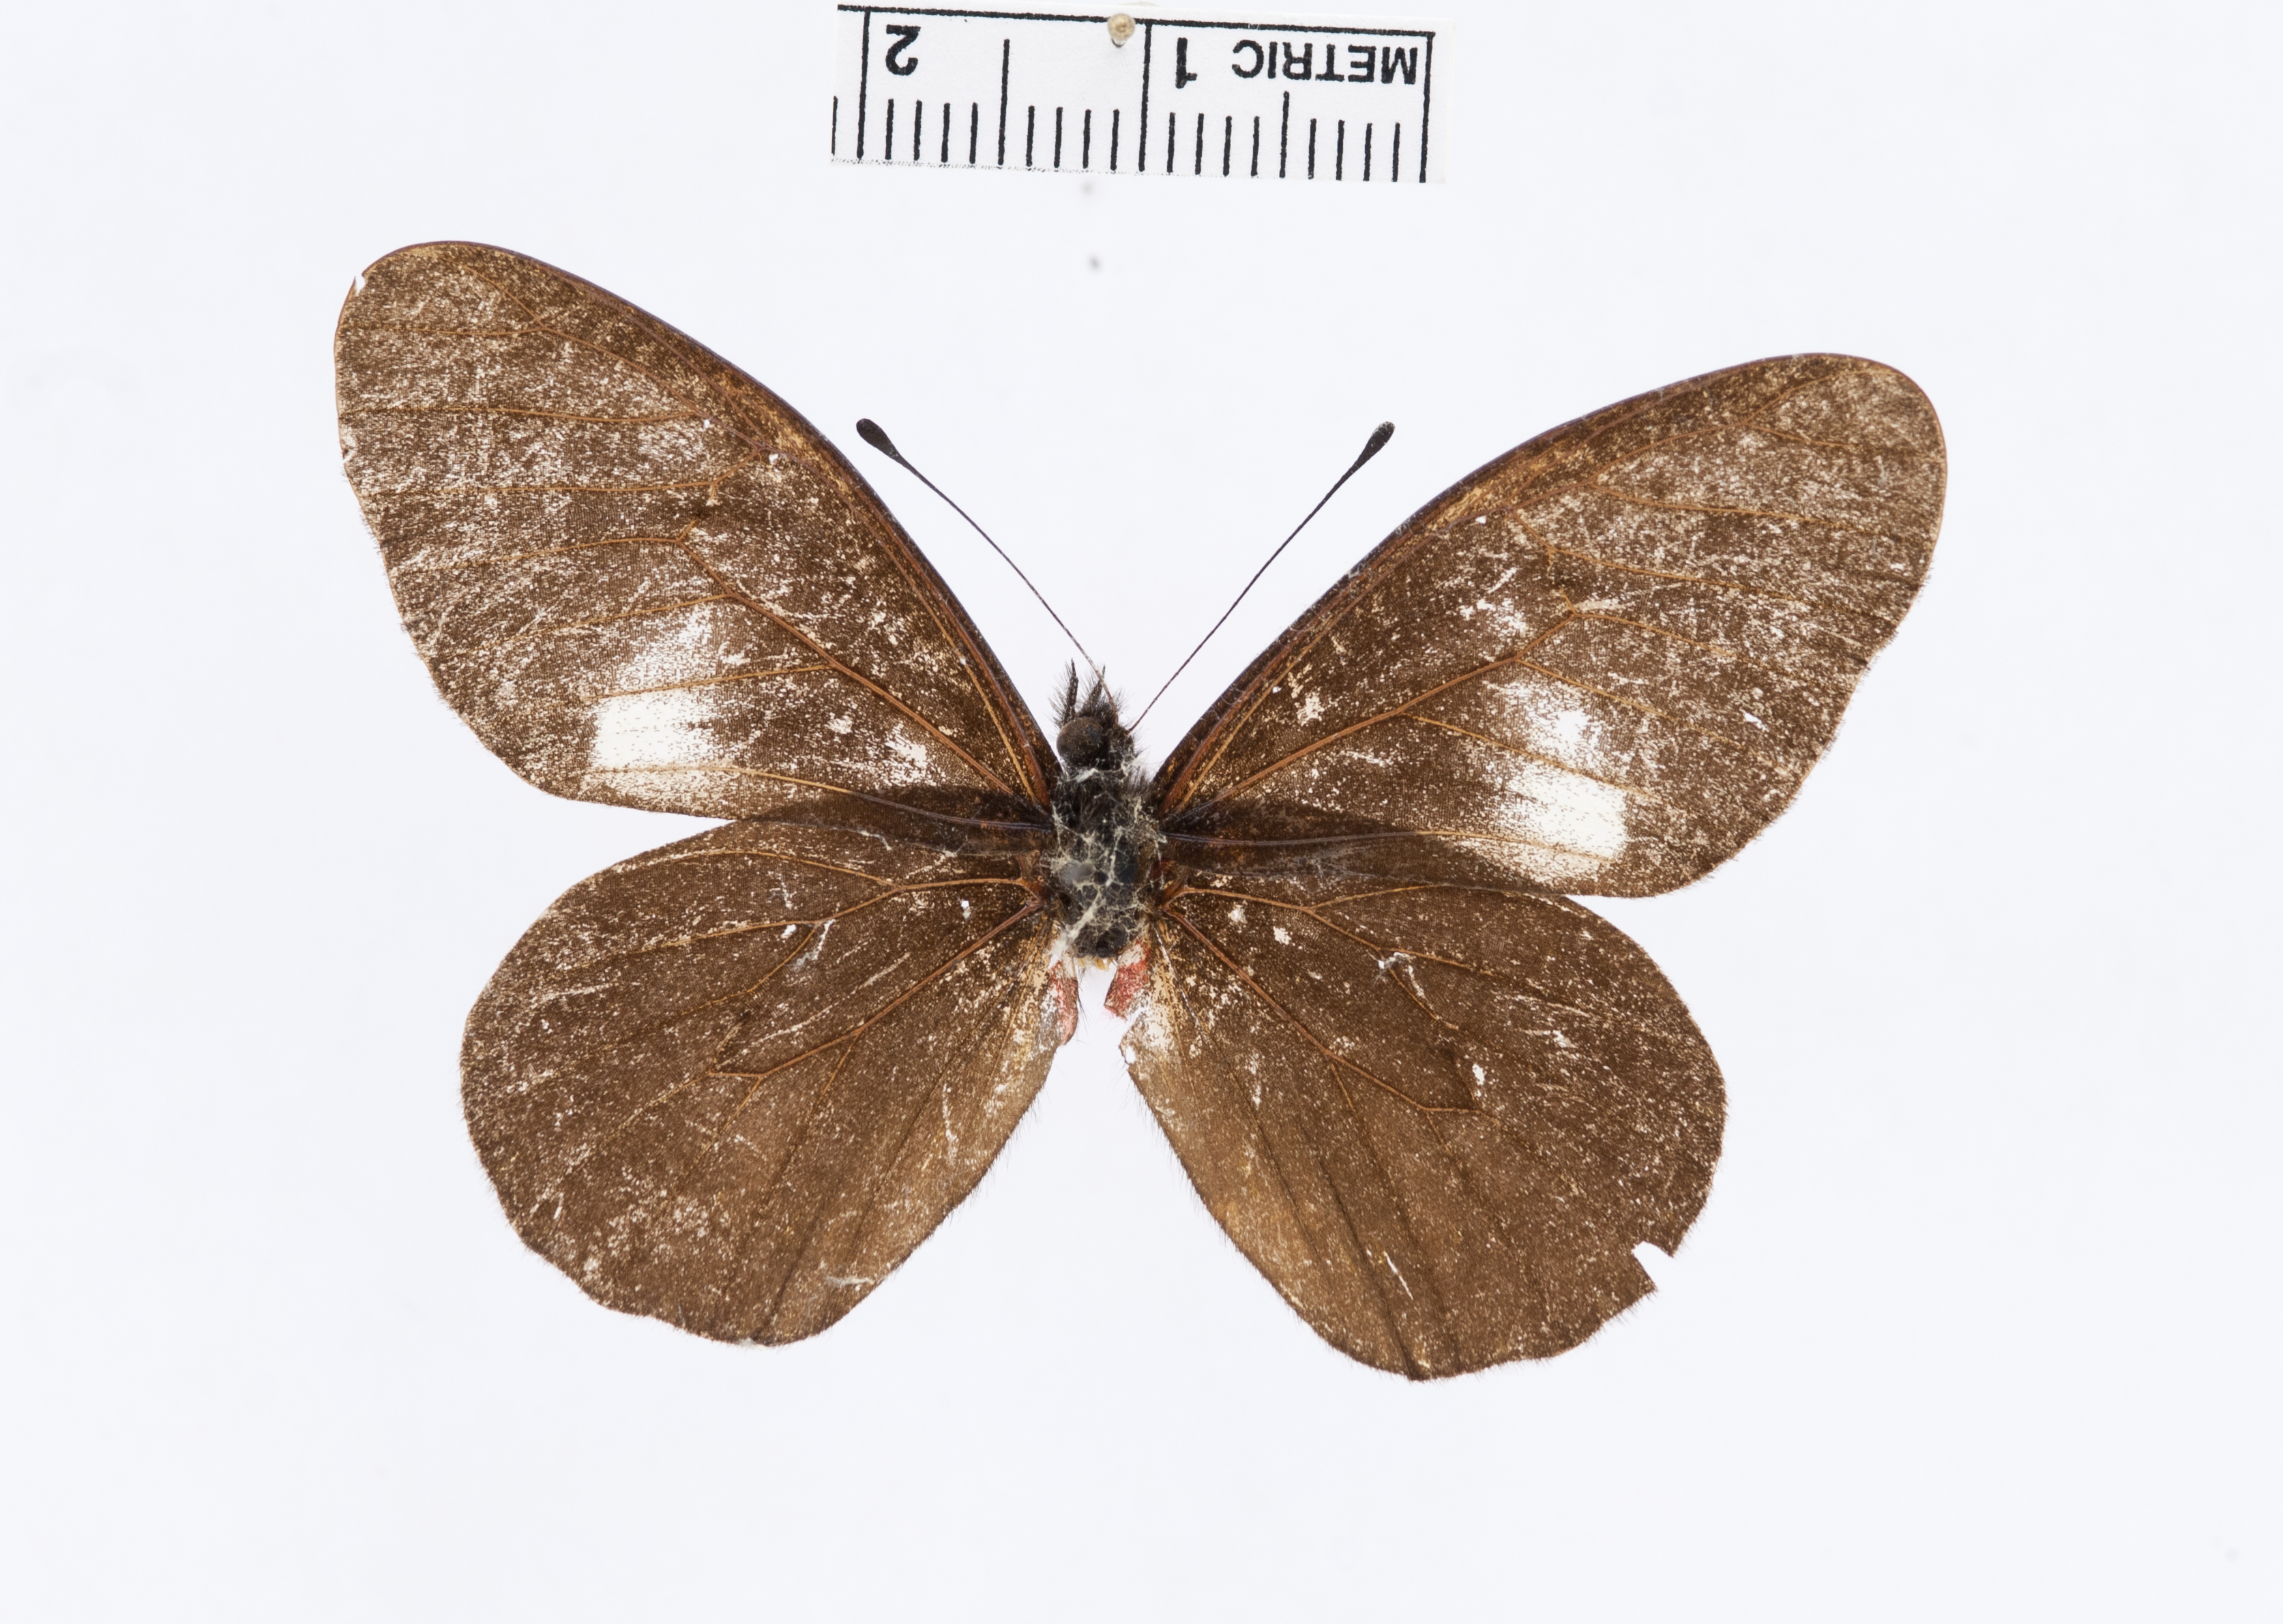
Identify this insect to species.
Catasticta pharnakia
